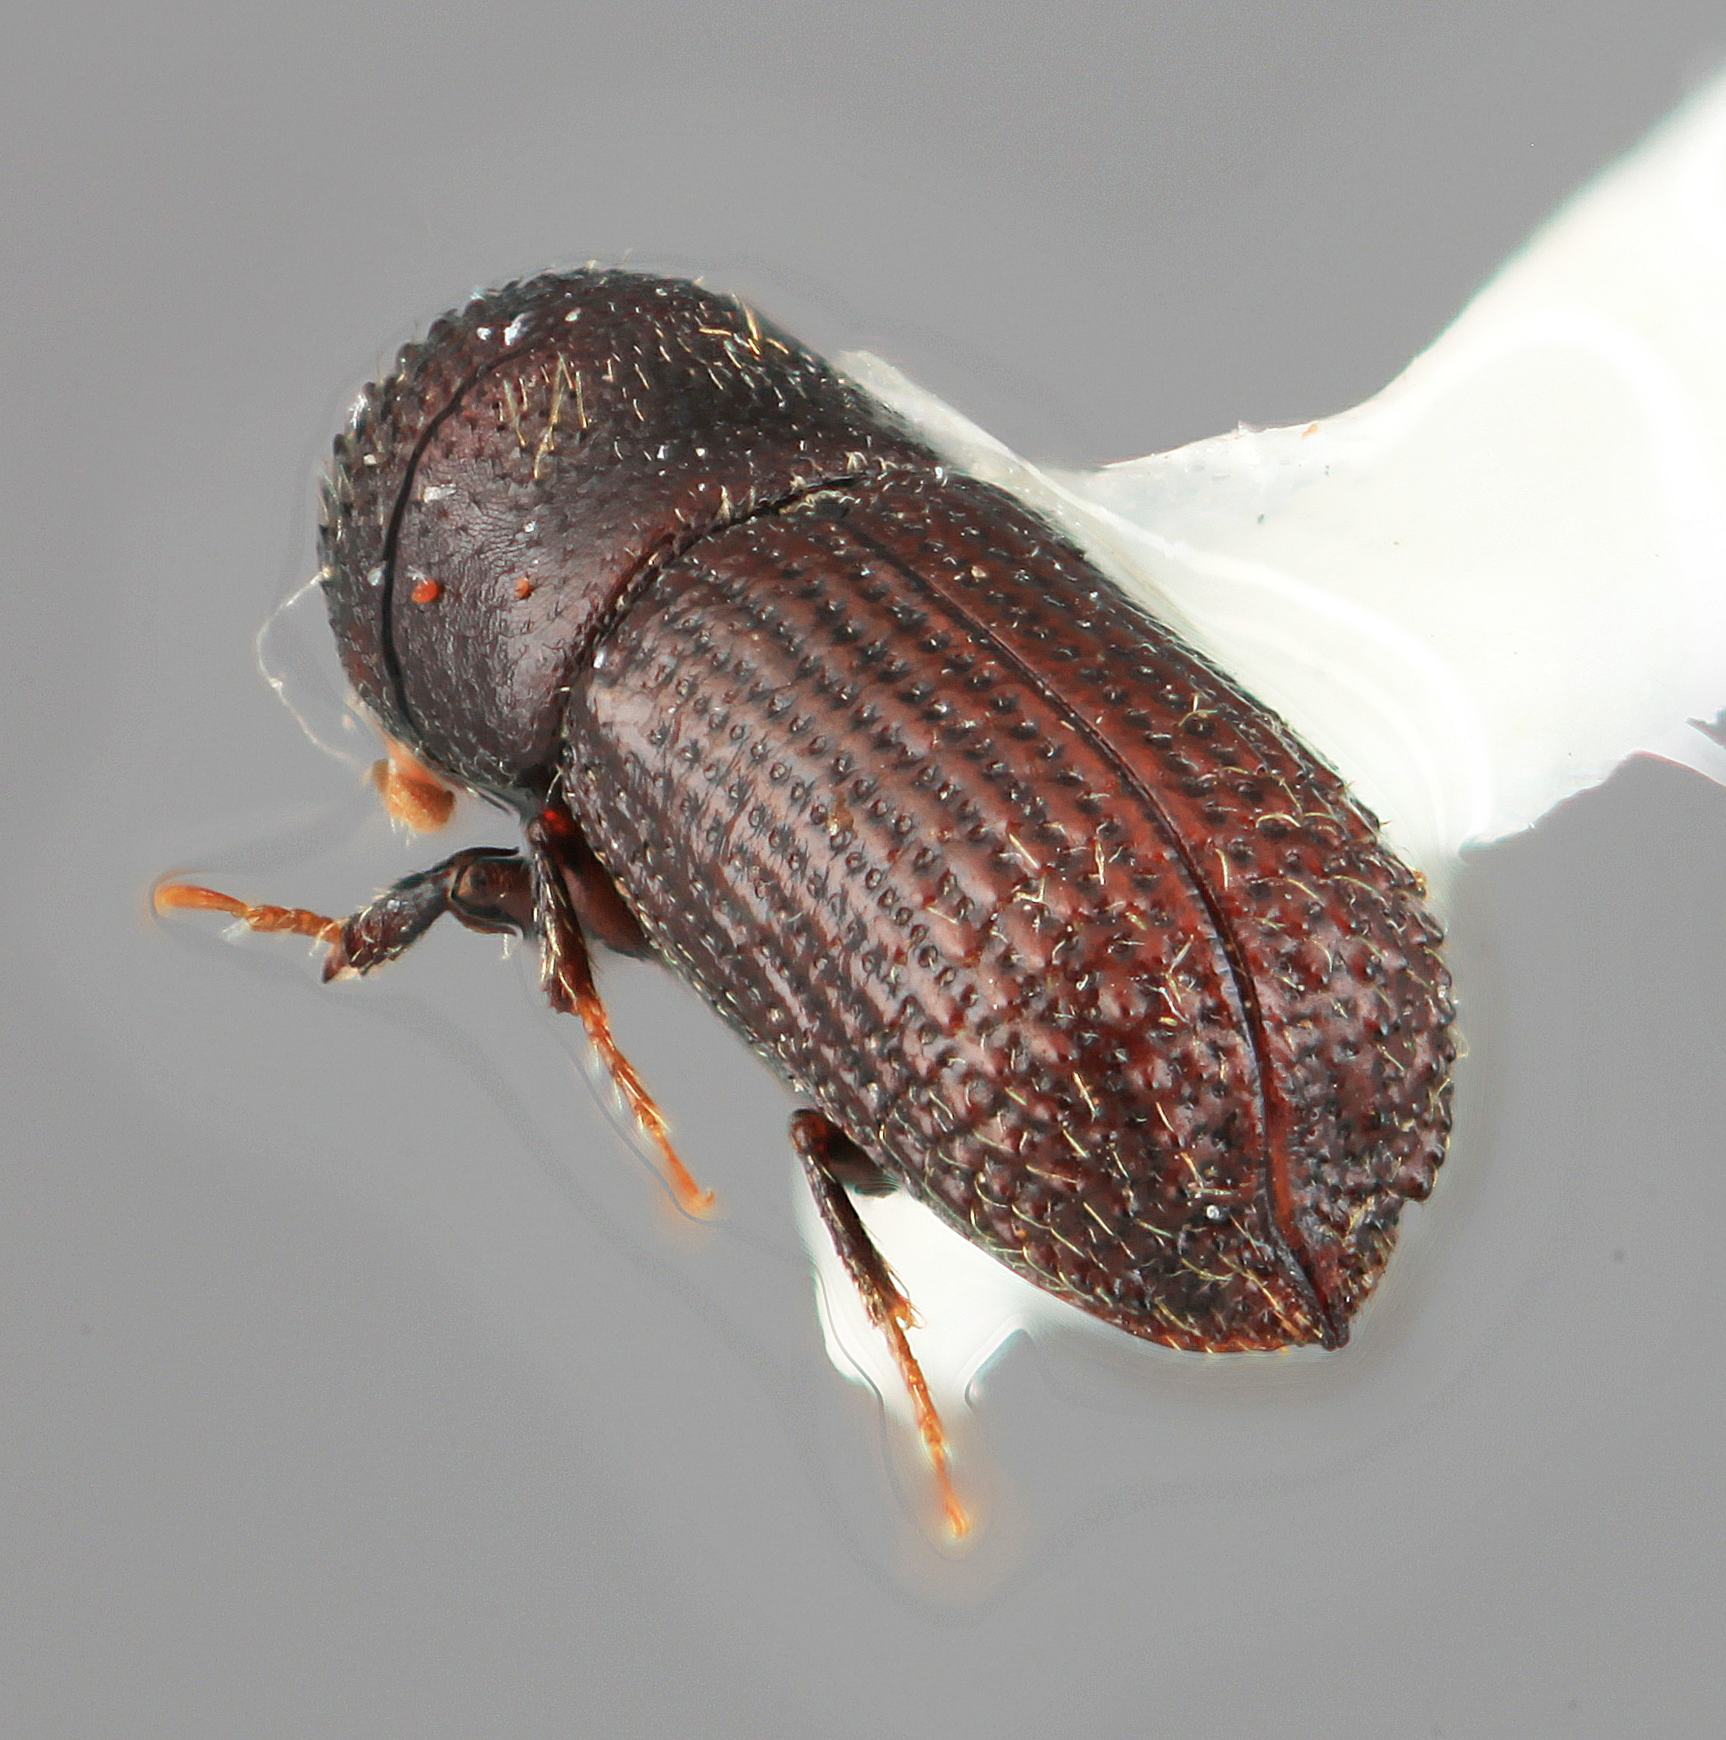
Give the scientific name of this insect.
Hylocurus torosus
